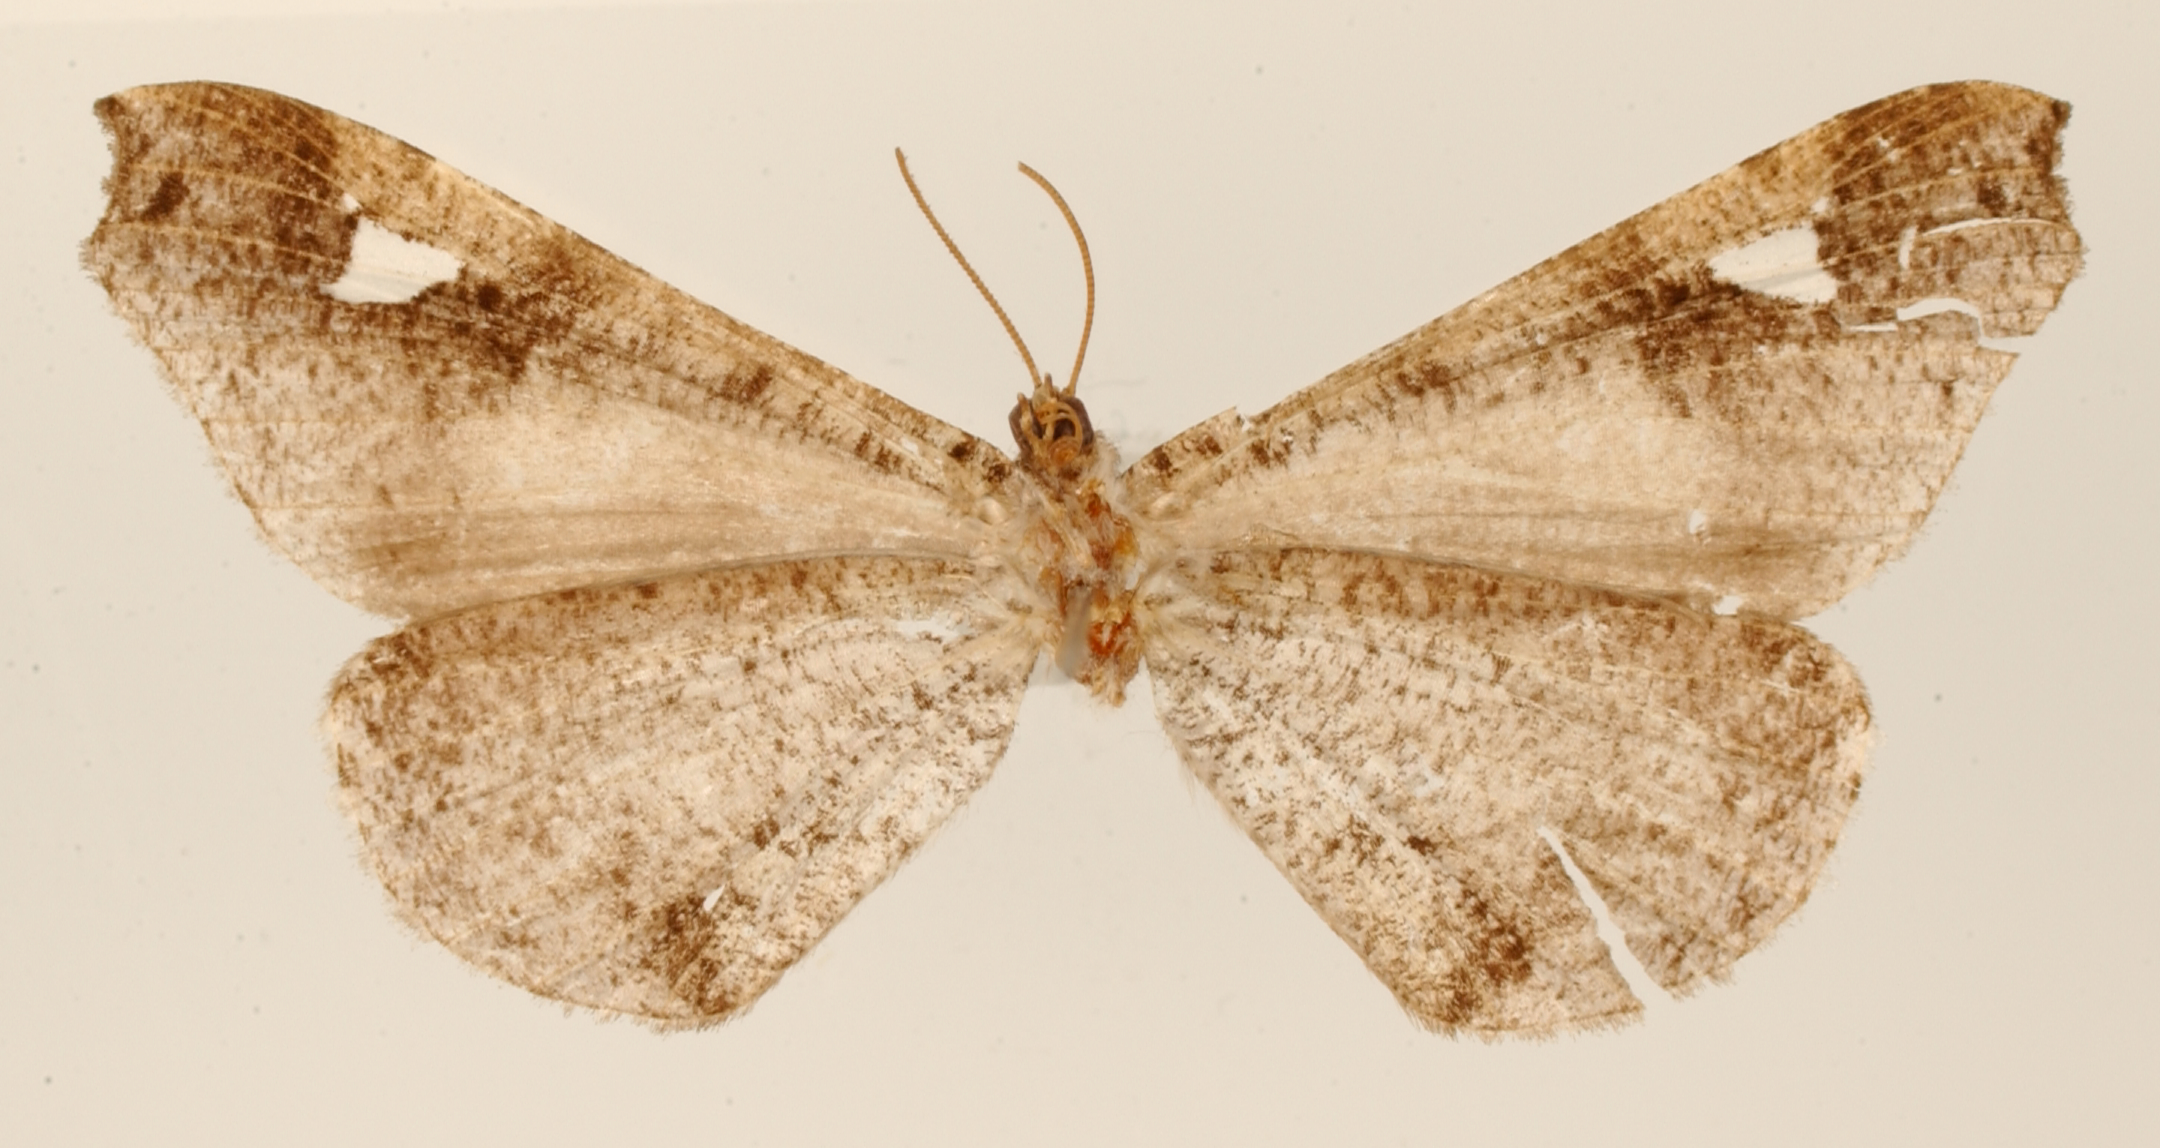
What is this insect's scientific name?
Phellinodes parornata
